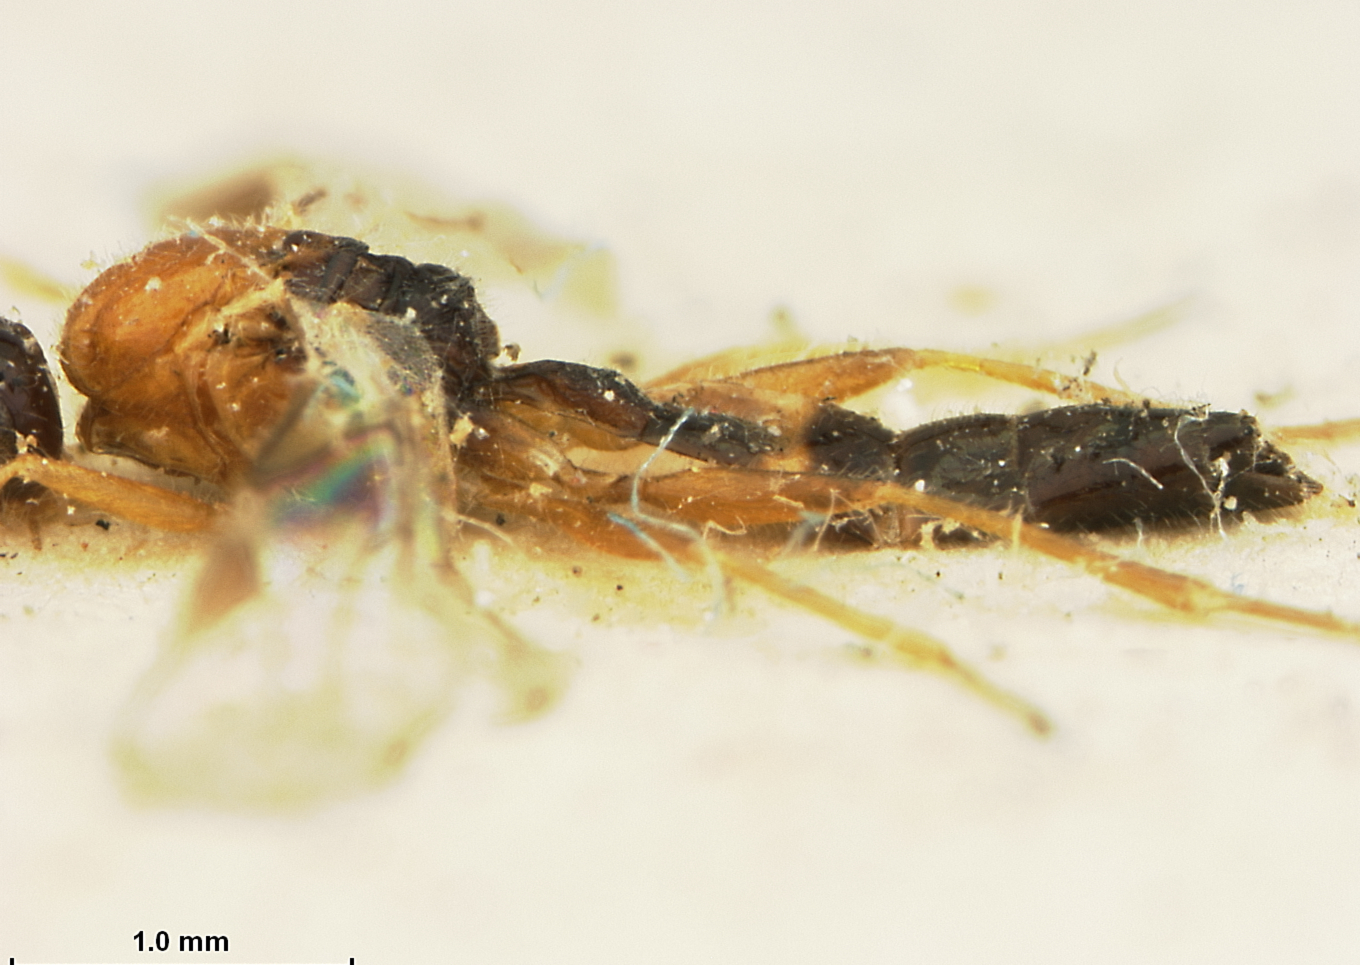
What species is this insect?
Aphidius japonicus
